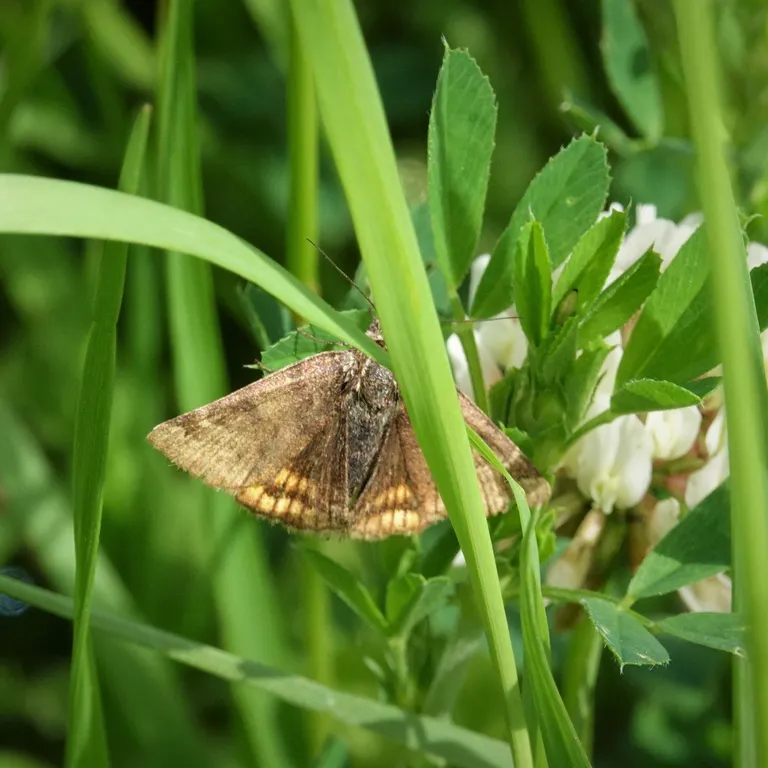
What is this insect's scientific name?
Euclidia glyphica
